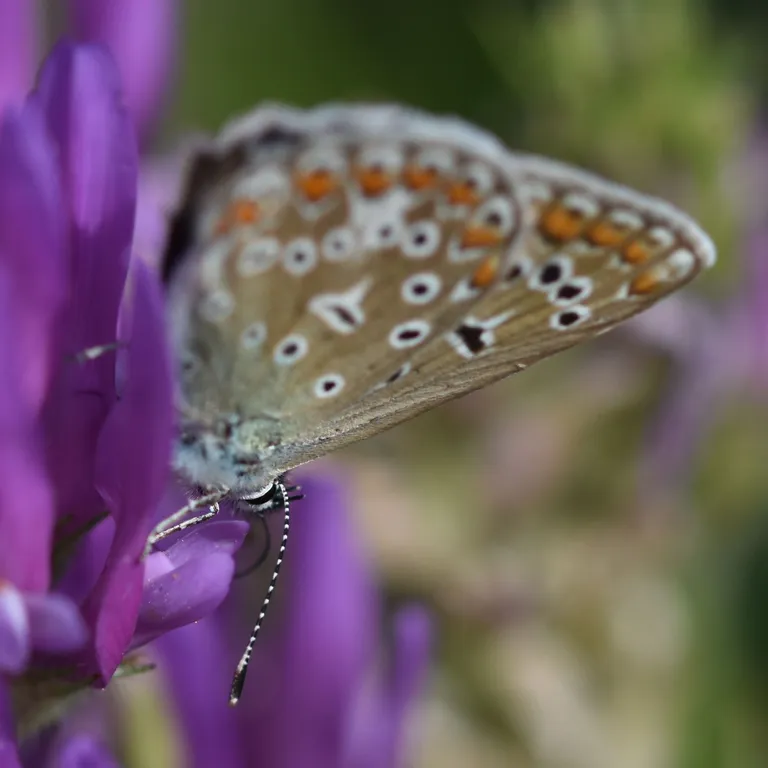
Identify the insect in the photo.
Polyommatus icarus
